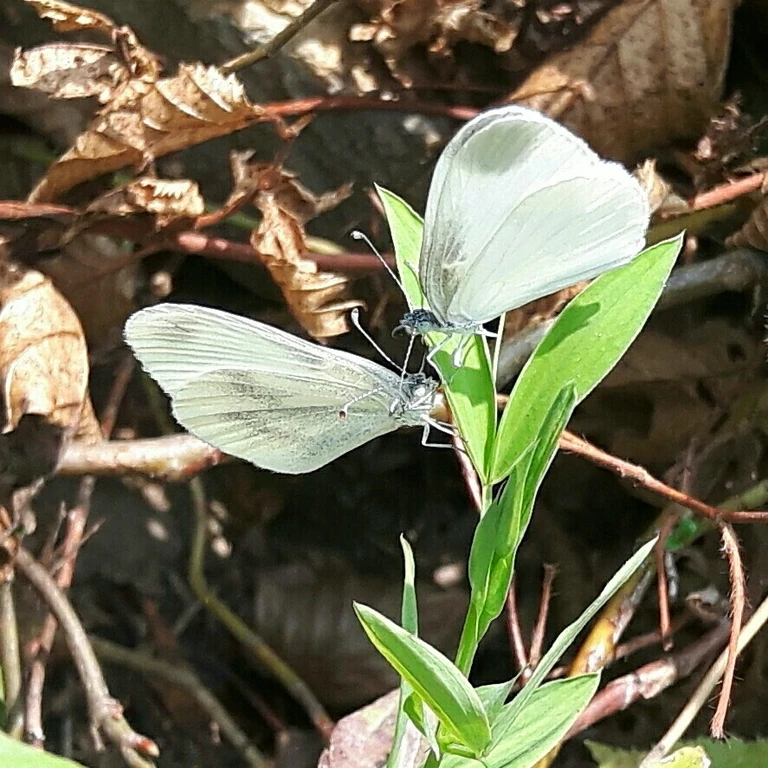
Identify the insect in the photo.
Leptidea sinapis/juvernica
